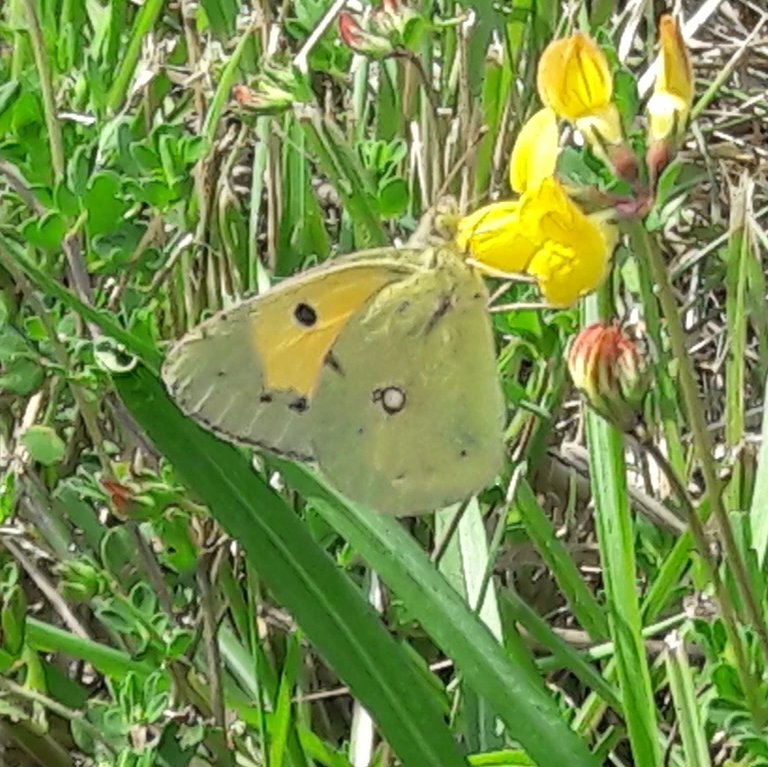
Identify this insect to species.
Colias croceus
